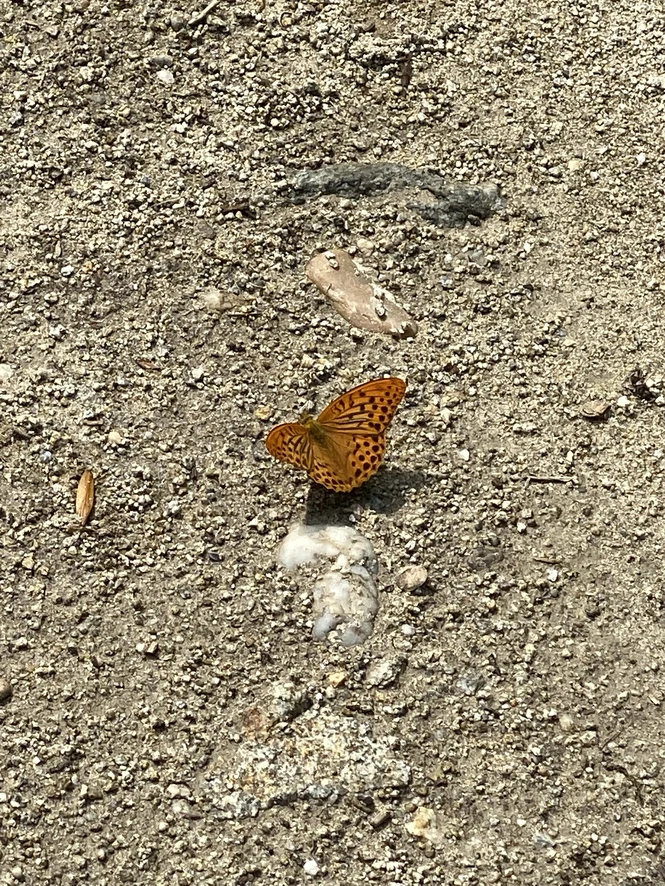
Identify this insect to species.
Argynnis paphia
